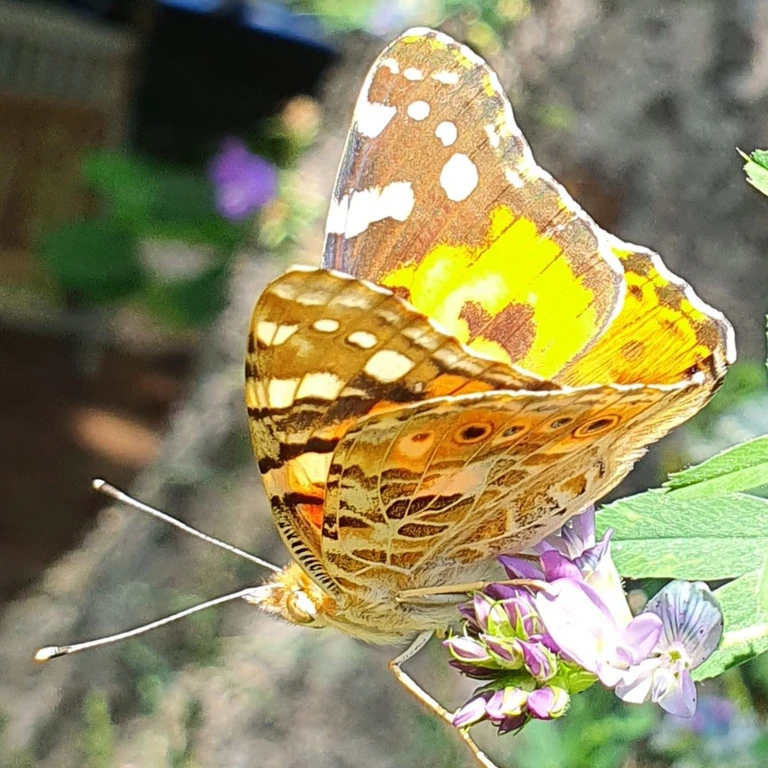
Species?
Vanessa cardui
